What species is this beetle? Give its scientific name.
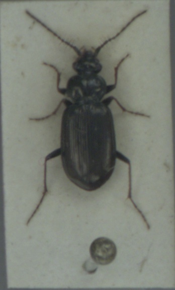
Loricera pilicornis
